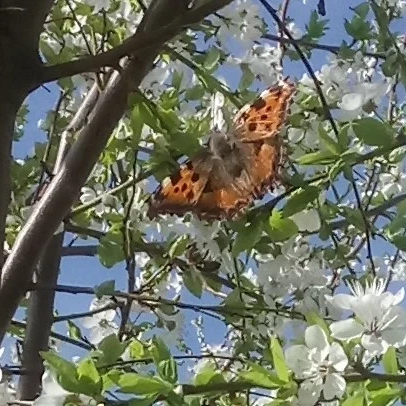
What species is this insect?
Nymphalis polychloros
